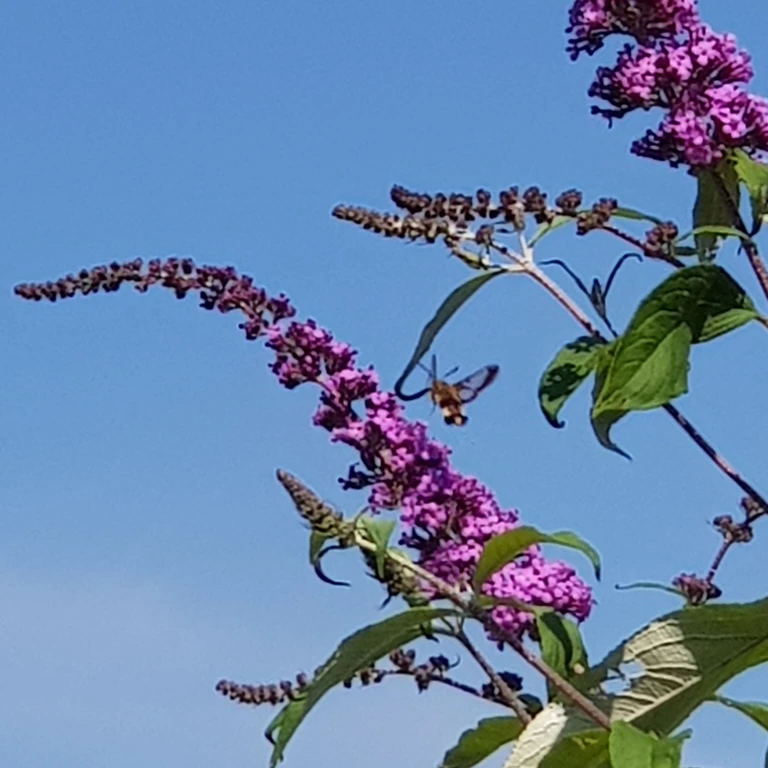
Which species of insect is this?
Hemaris fuciformis
